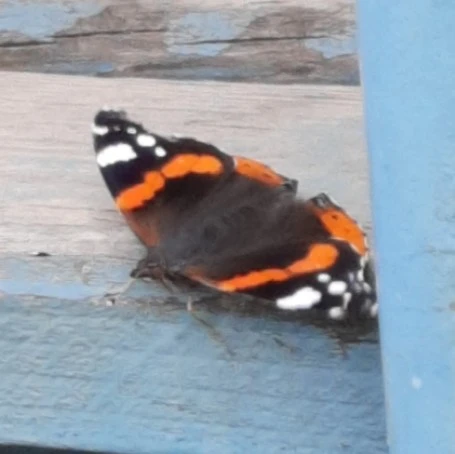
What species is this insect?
Vanessa atalanta
